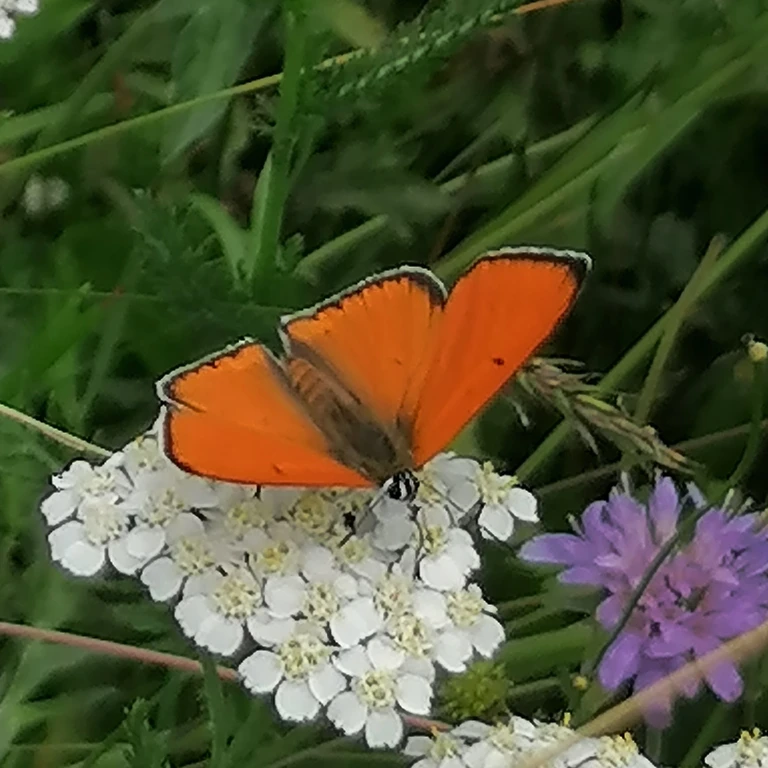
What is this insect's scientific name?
Lycaena dispar
